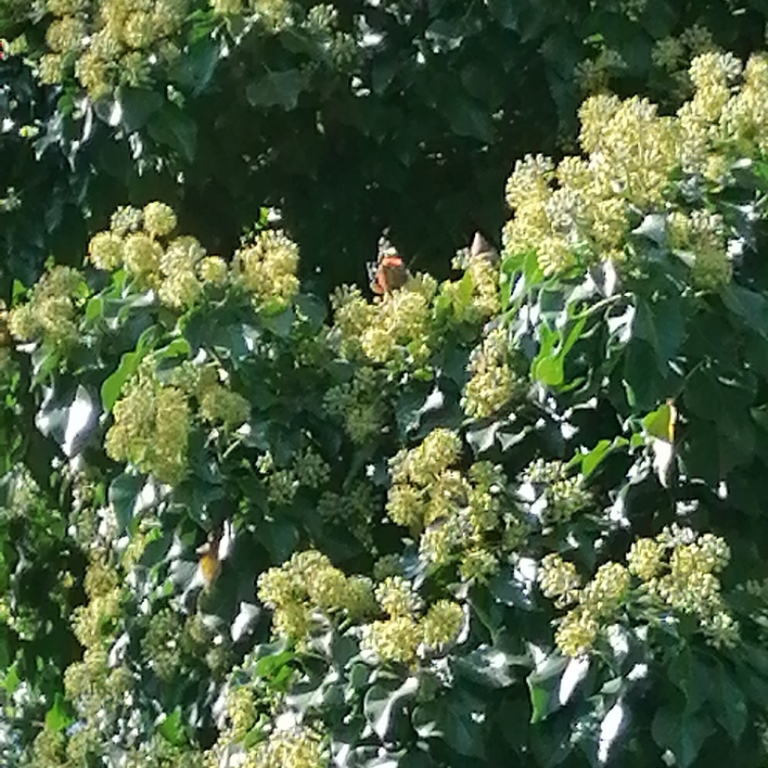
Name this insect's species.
Vanessa atalanta
